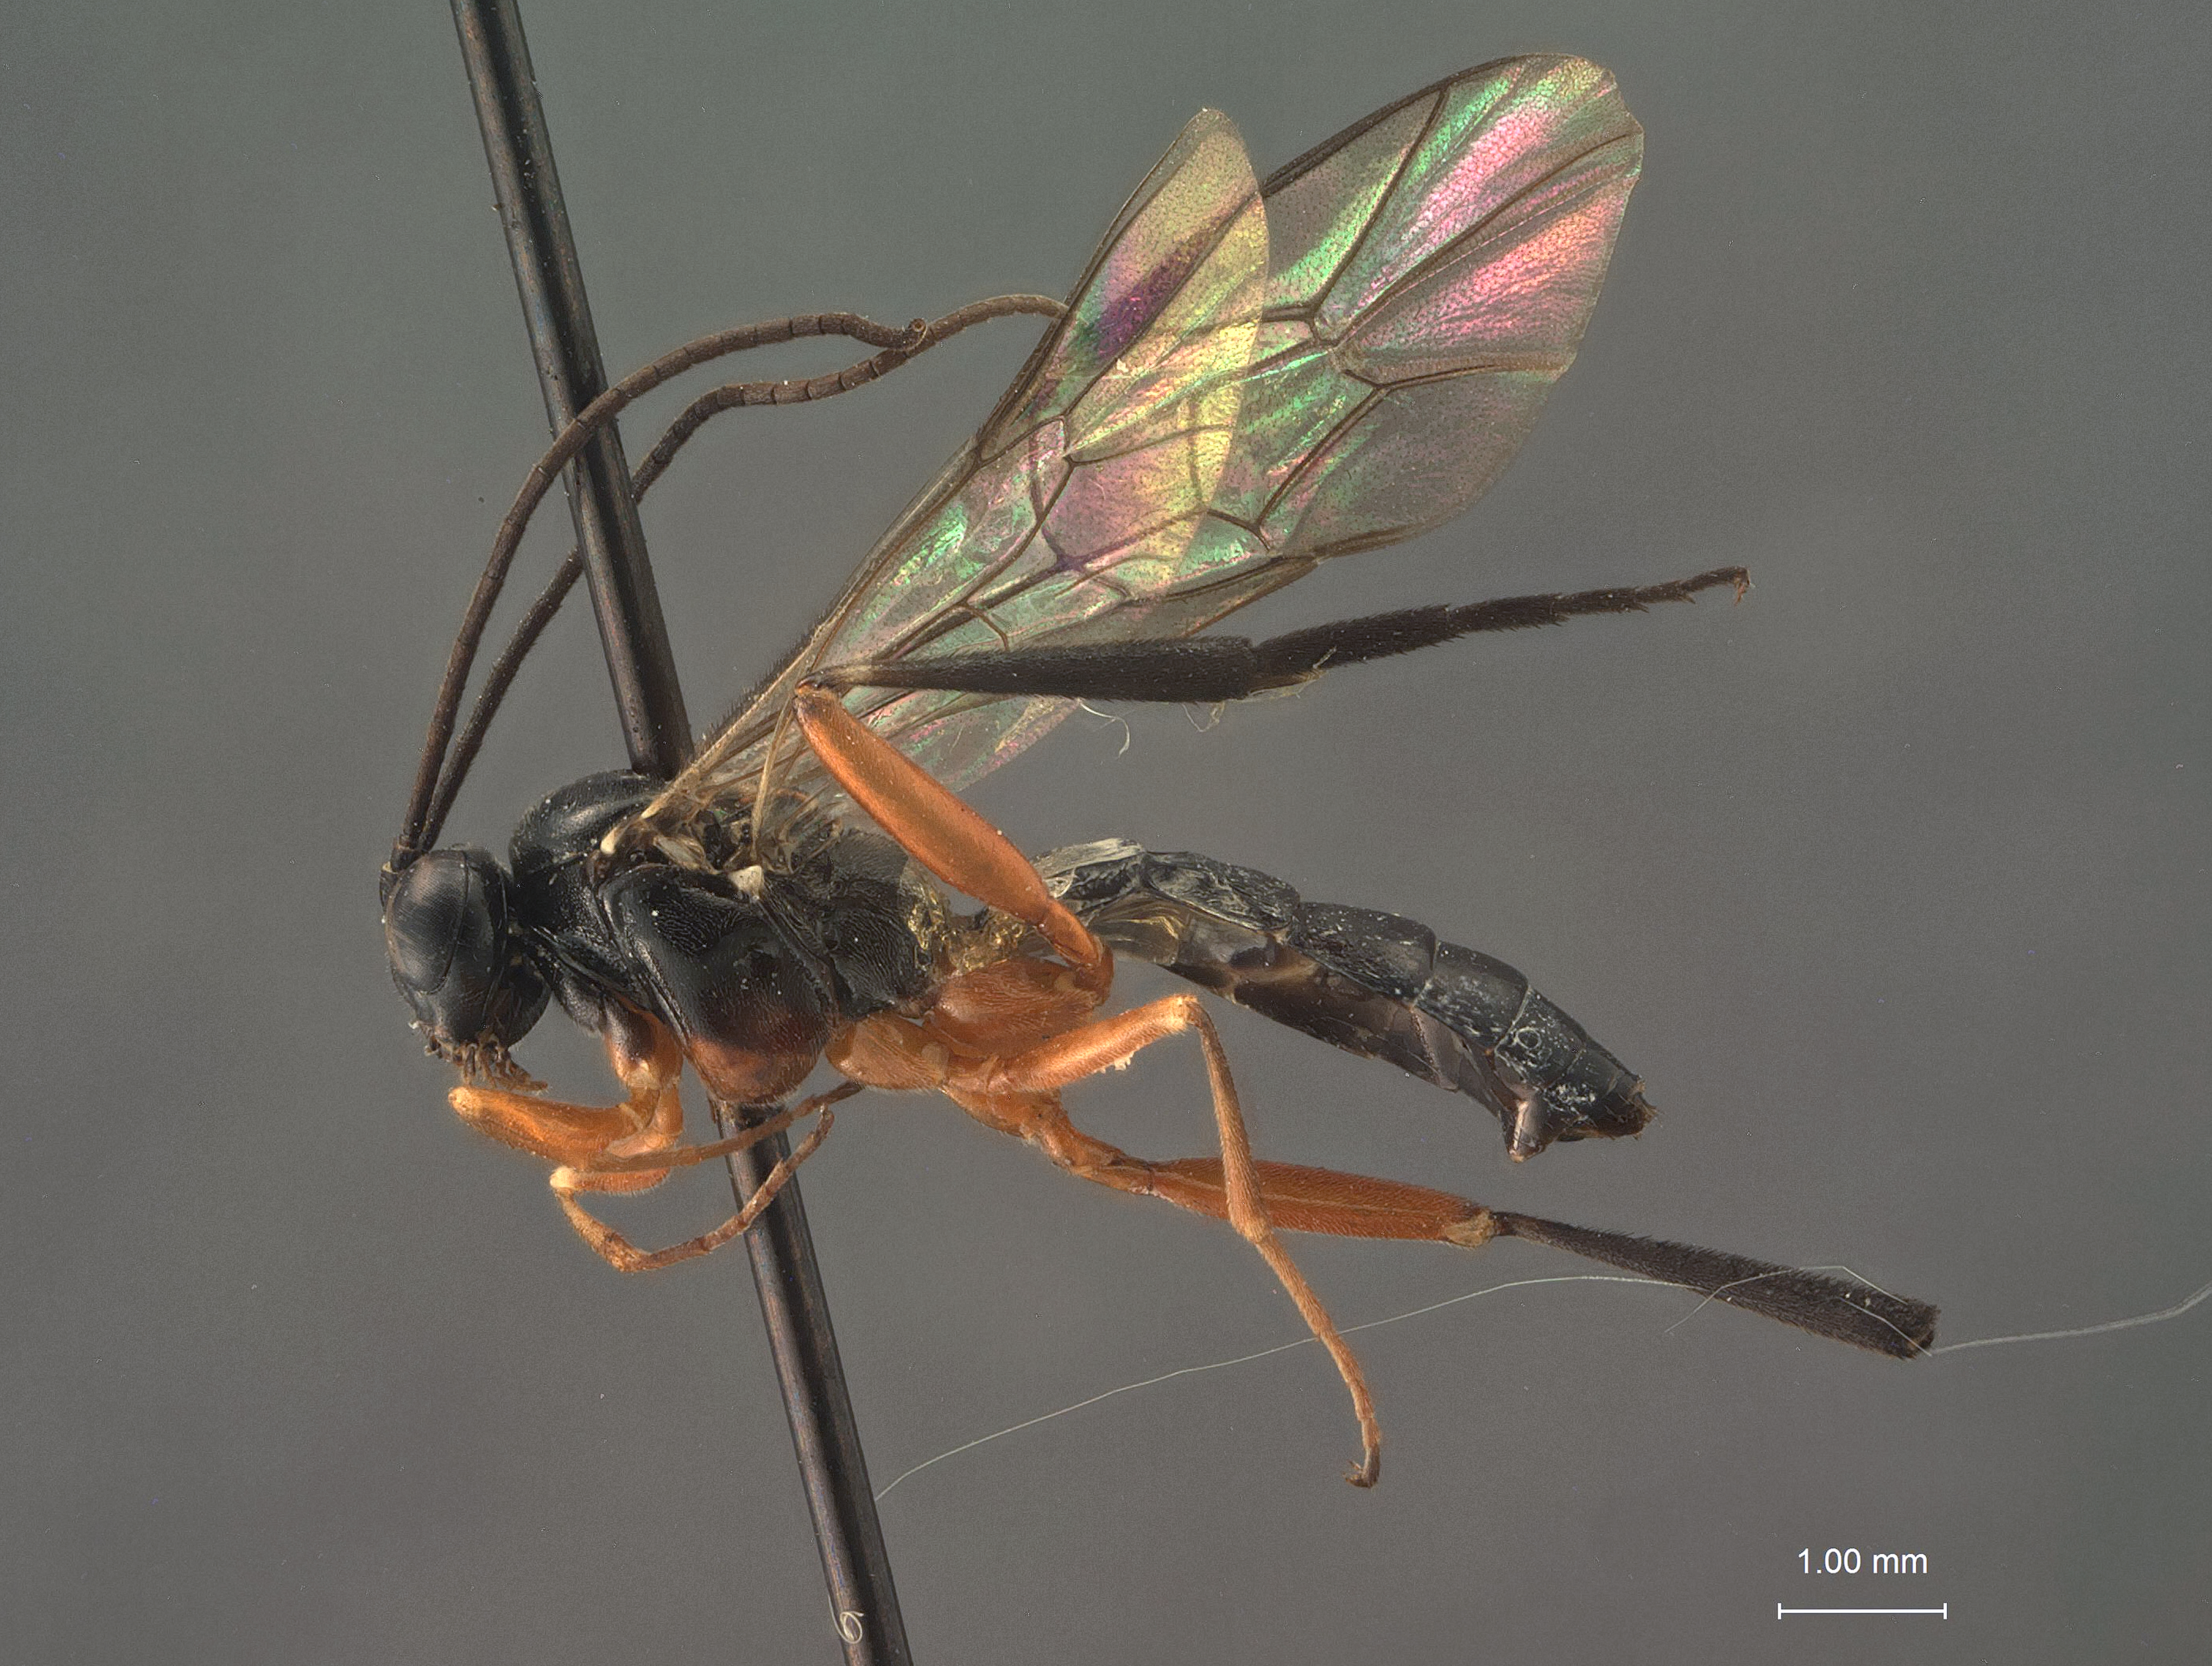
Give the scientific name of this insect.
Enizemum matanuskae
